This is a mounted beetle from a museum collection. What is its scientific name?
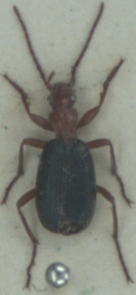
Brachinus crepitans
